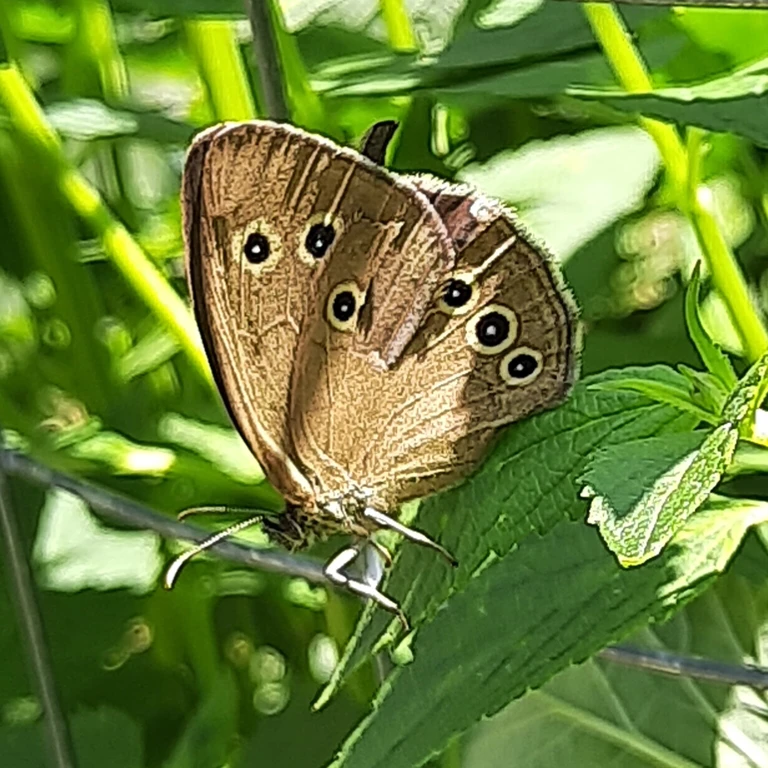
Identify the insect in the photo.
Aphantopus hyperantus
